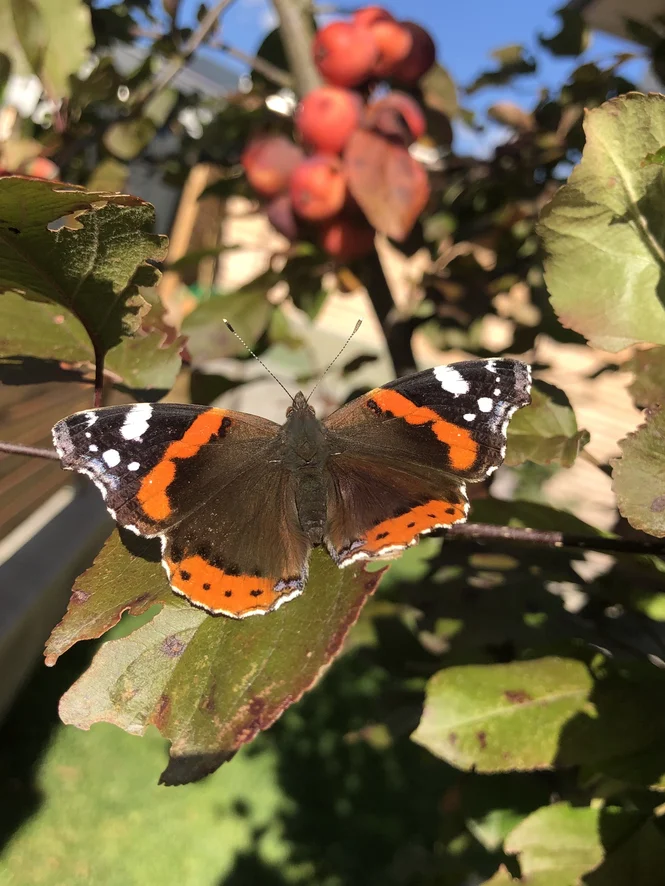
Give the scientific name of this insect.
Vanessa atalanta
